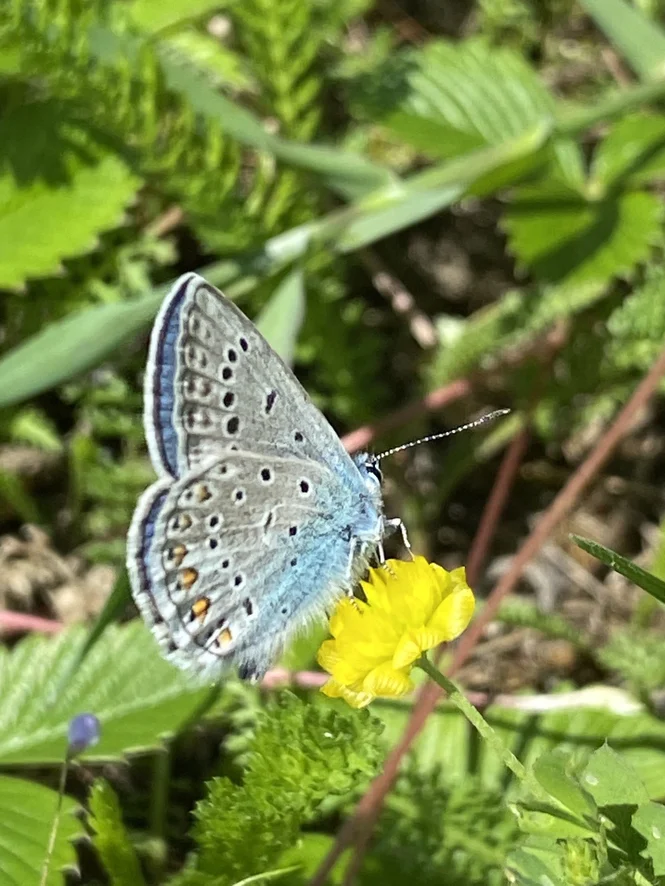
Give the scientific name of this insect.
Polyommatus icarus
